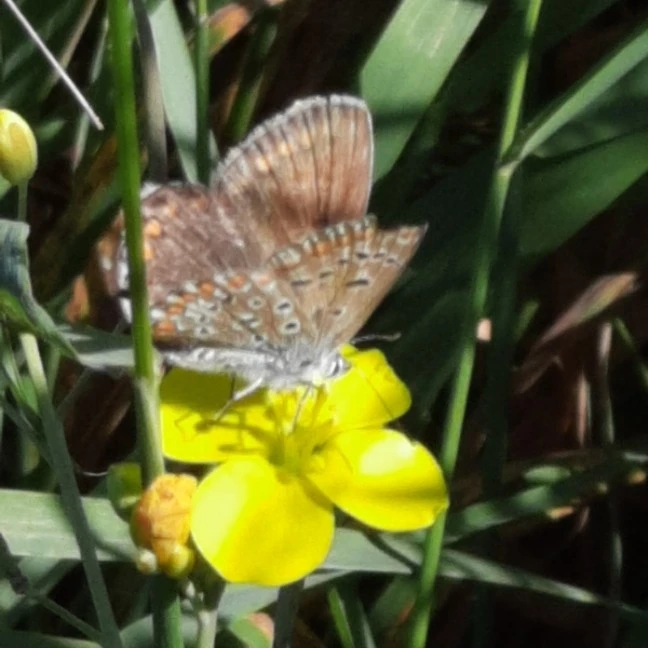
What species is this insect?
Polyommatus icarus
